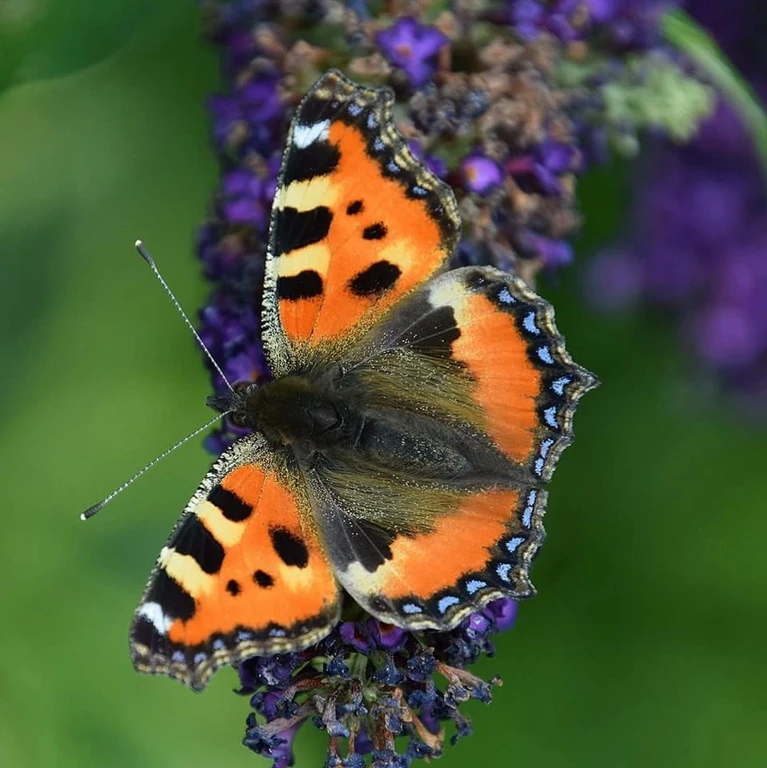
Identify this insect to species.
Aglais urticae
